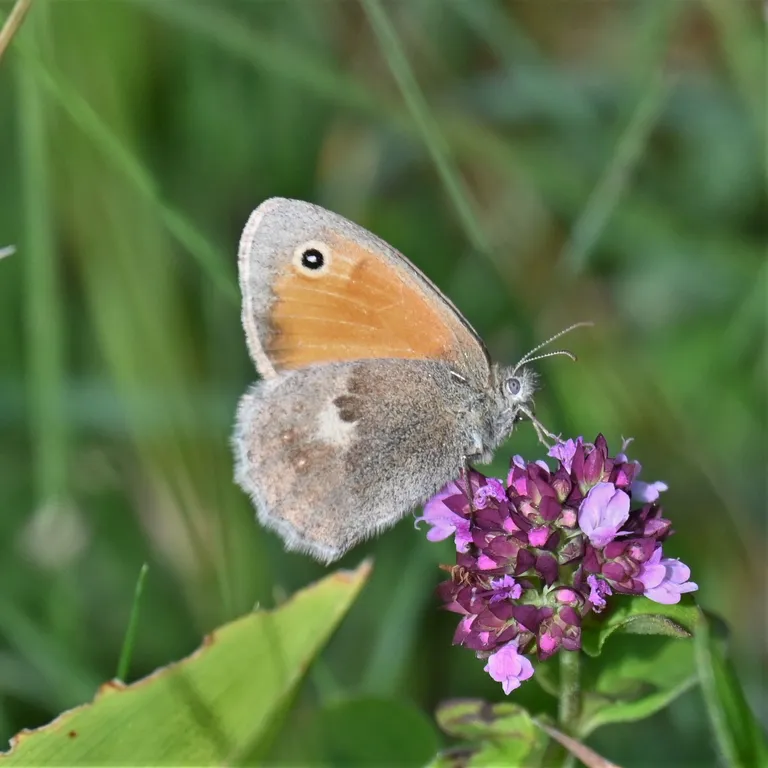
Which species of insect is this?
Coenonympha pamphilus
